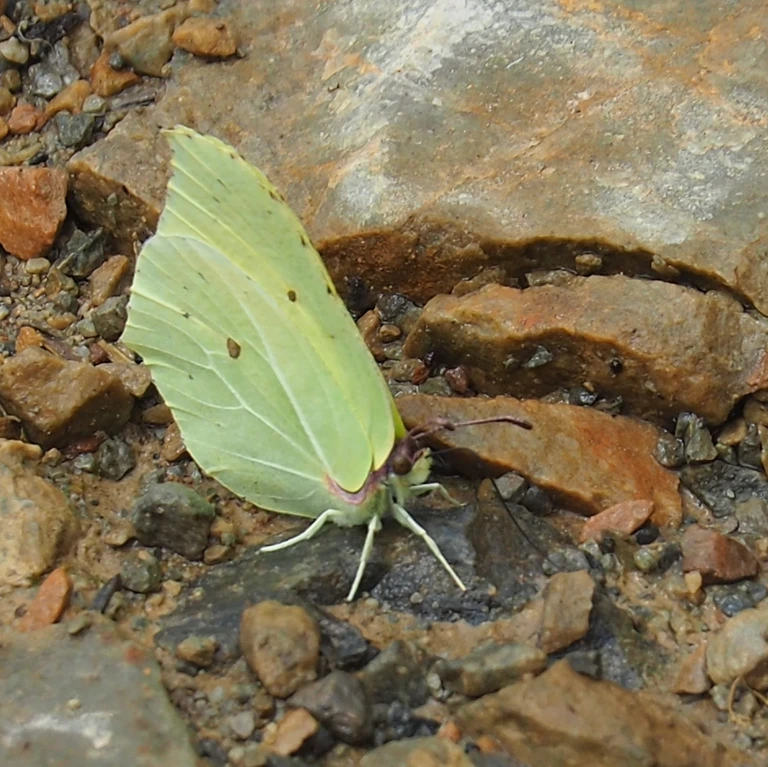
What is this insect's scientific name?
Gonepteryx rhamni
